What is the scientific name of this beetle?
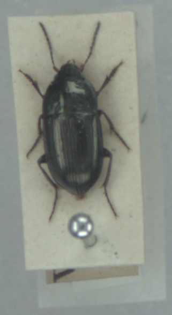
Amara communis
